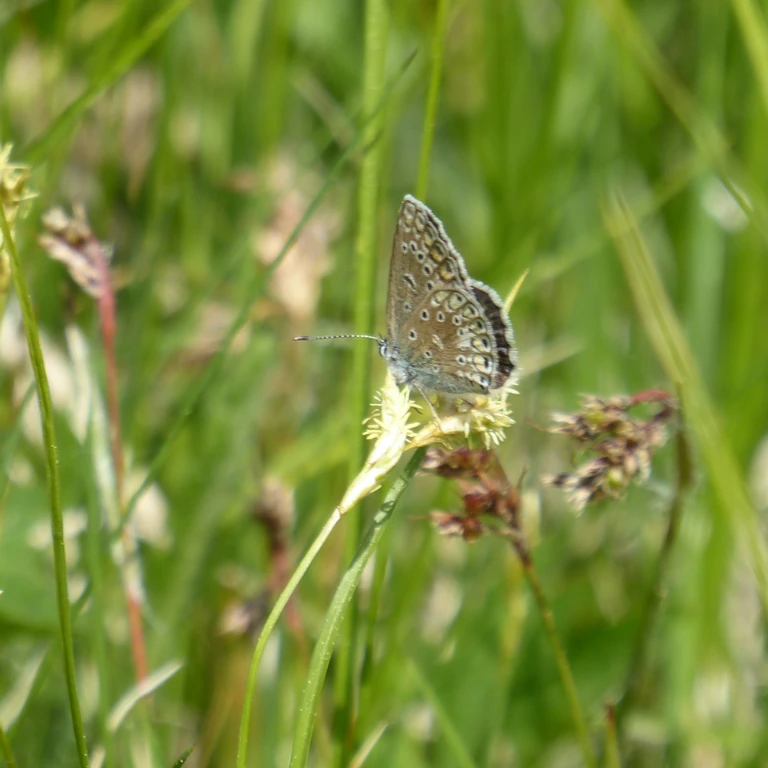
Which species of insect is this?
Polyommatus icarus
